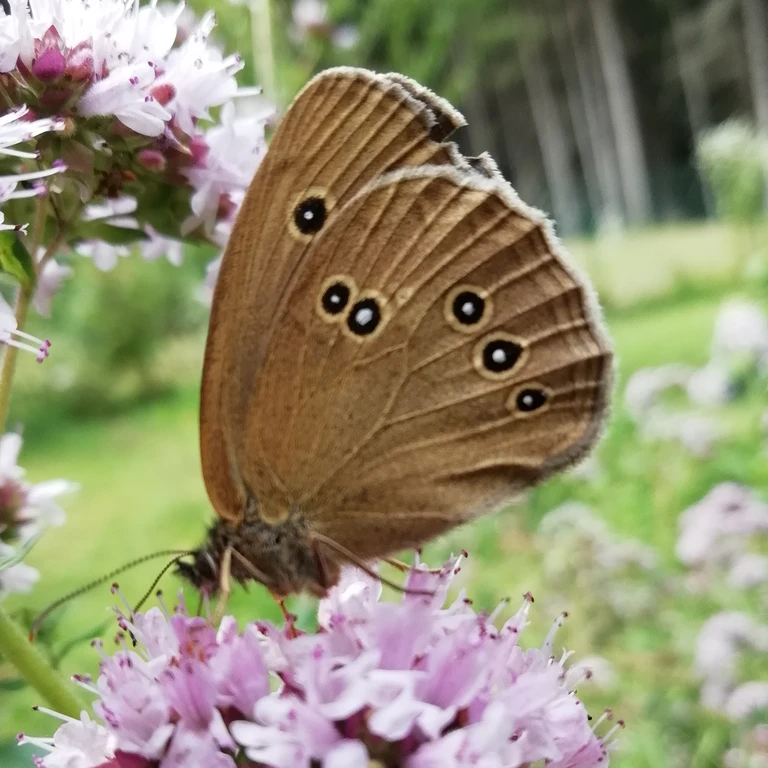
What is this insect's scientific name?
Aphantopus hyperantus
